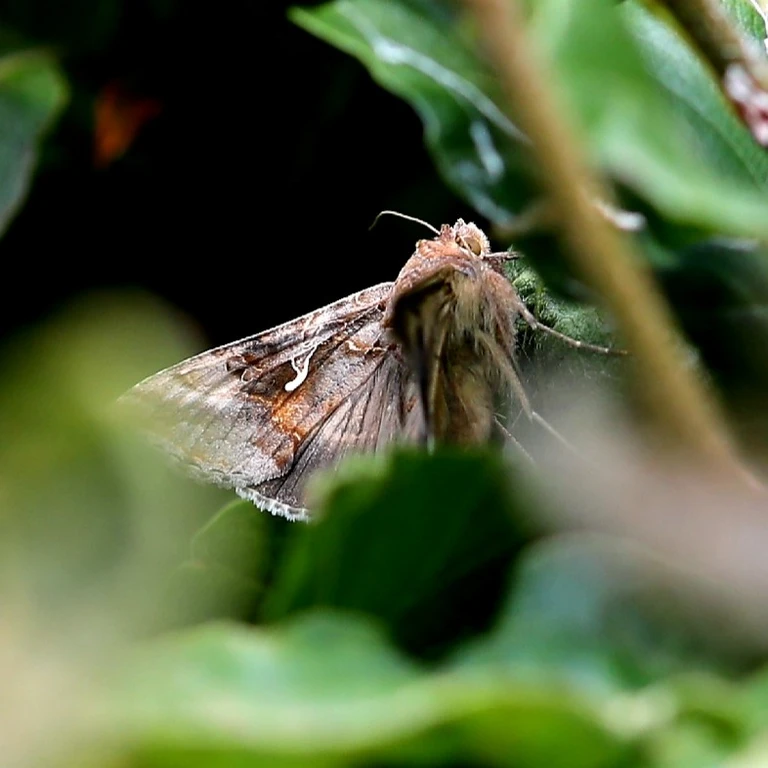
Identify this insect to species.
Autographa gamma
